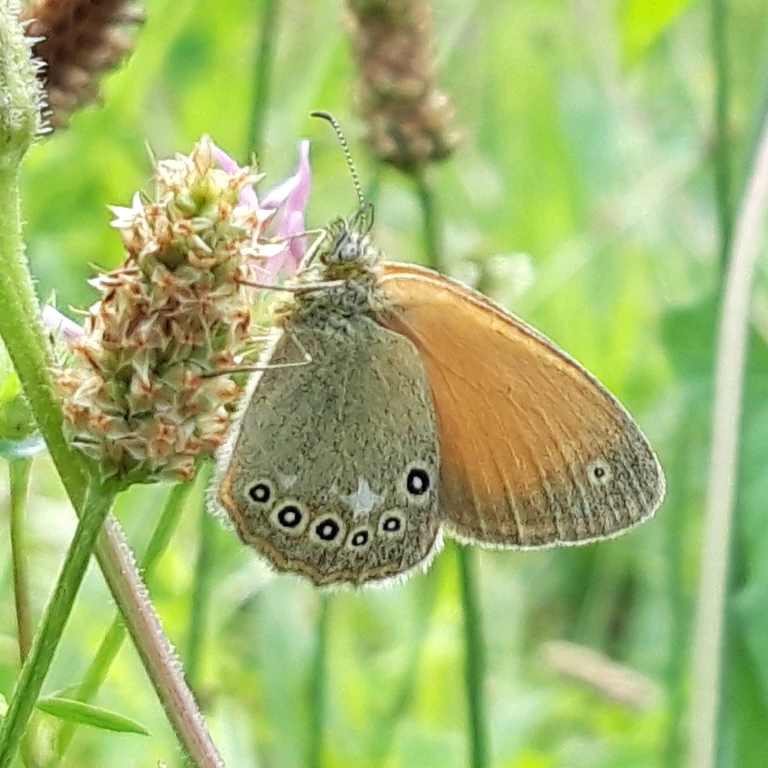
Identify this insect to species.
Coenonympha glycerion (also Coenonympha iphis)
